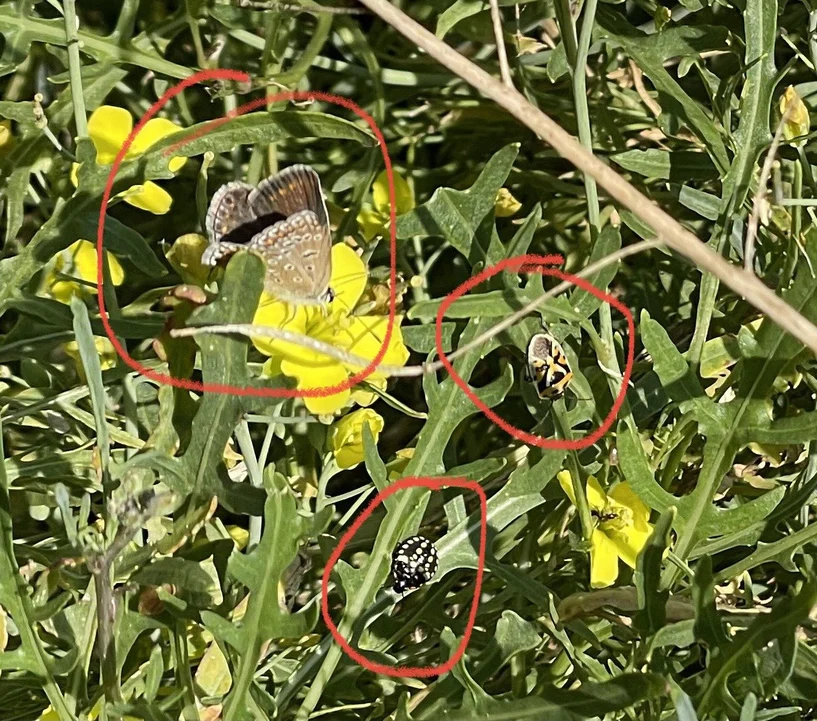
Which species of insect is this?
Polyommatus icarus
